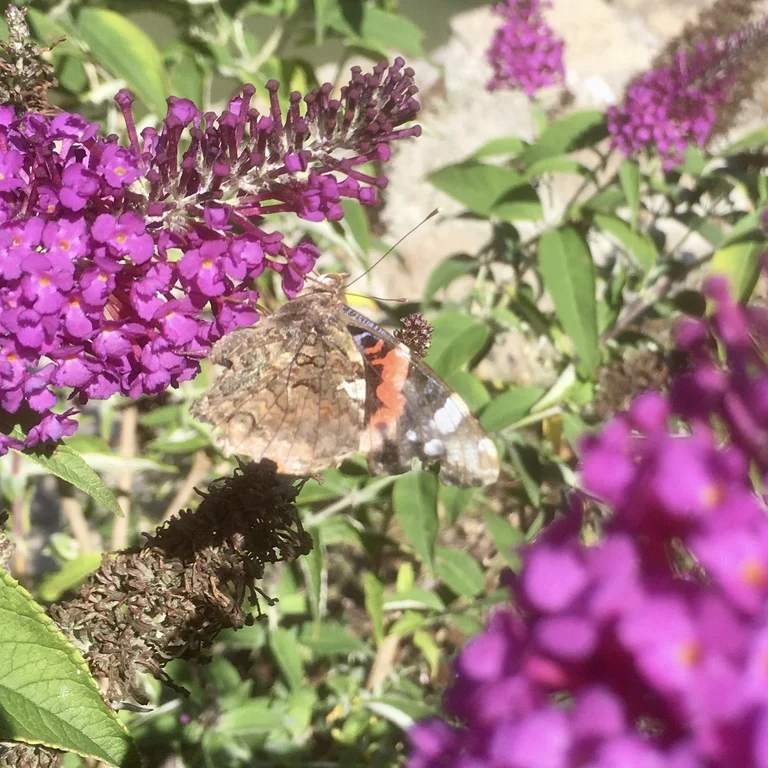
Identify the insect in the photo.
Vanessa atalanta
